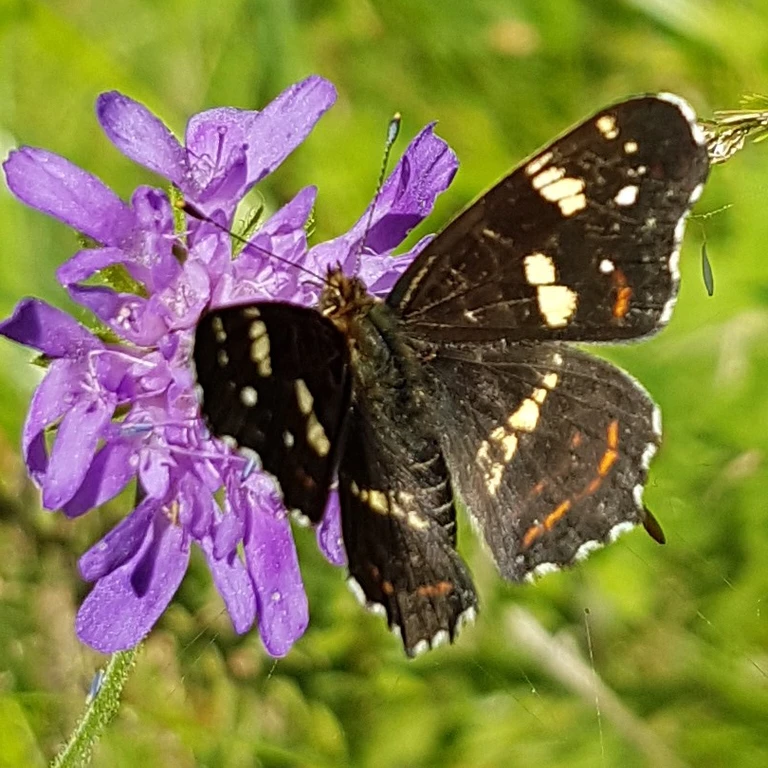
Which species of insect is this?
Araschnia levana
